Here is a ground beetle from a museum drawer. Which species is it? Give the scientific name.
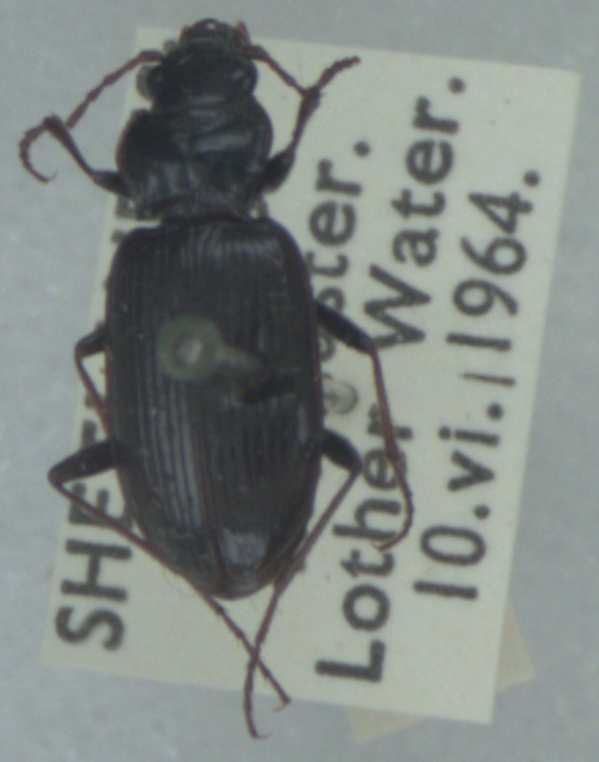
Nebria salina
